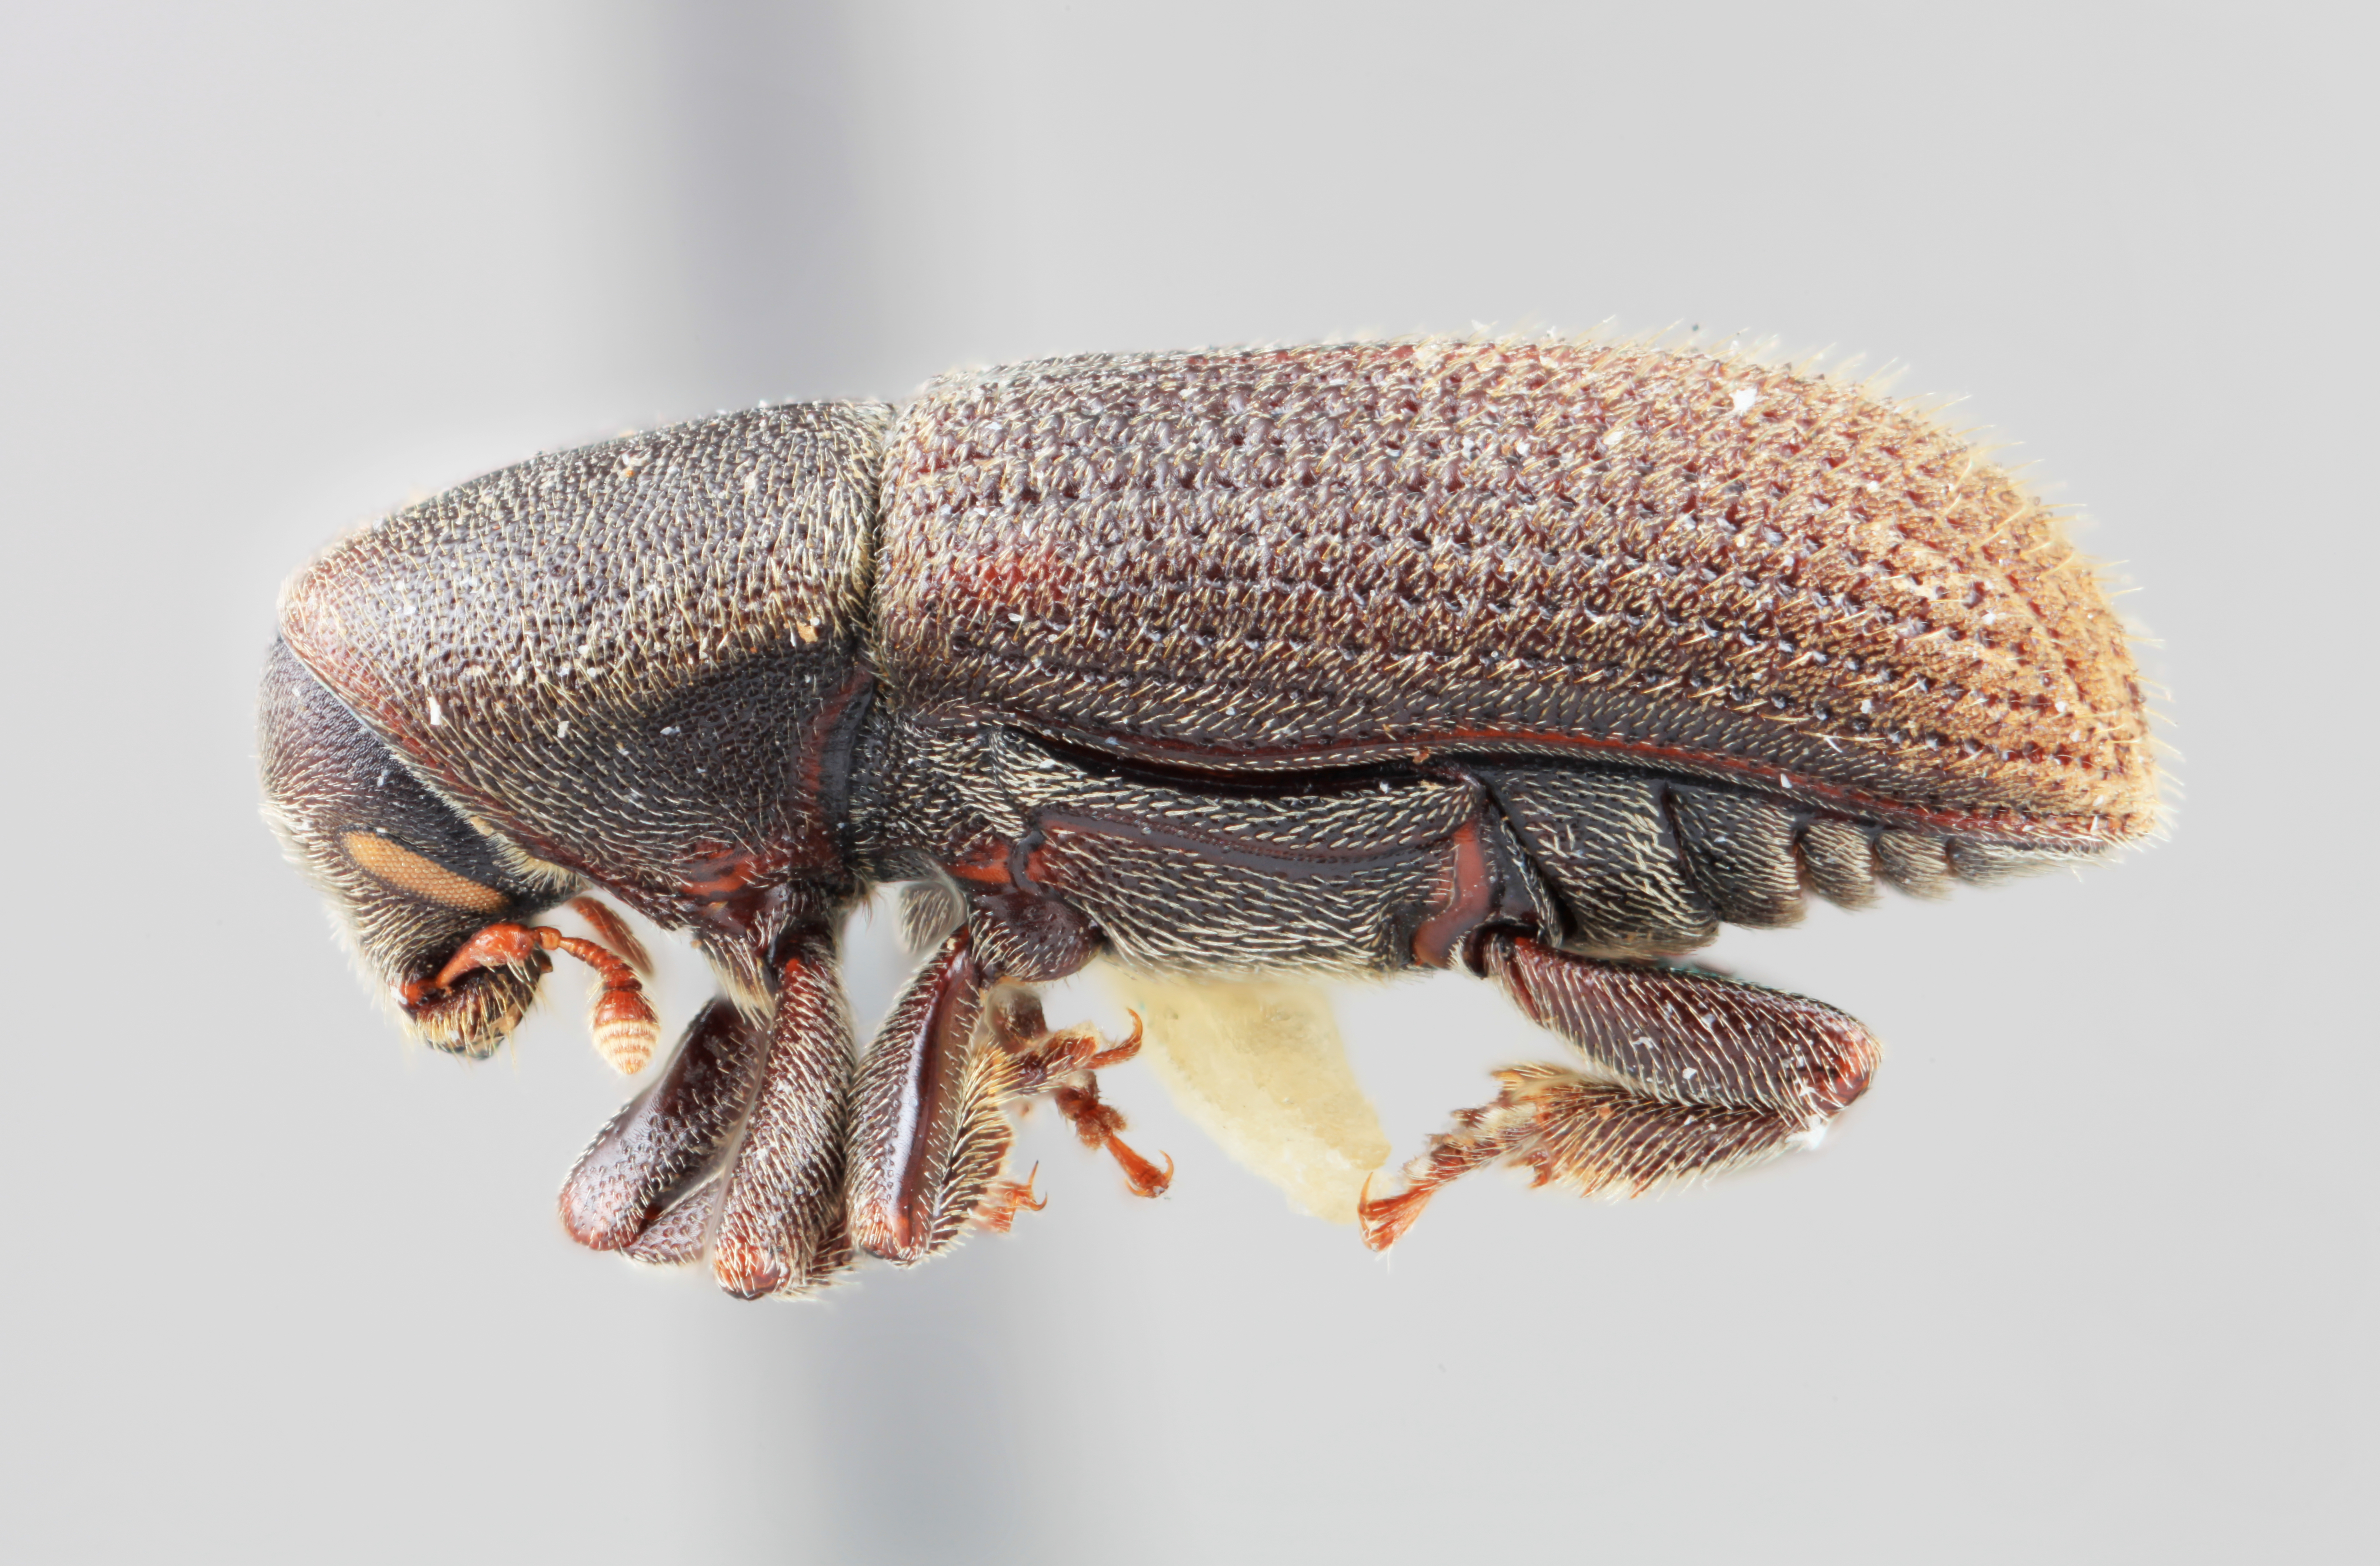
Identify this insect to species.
Hylurgops reticulatus
